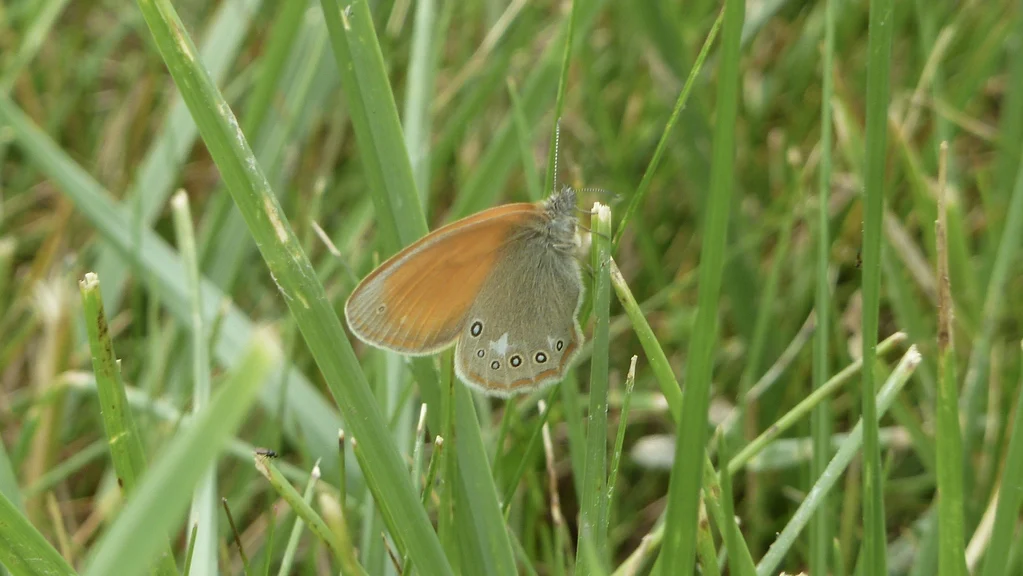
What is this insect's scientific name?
Coenonympha glycerion (also Coenonympha iphis)
